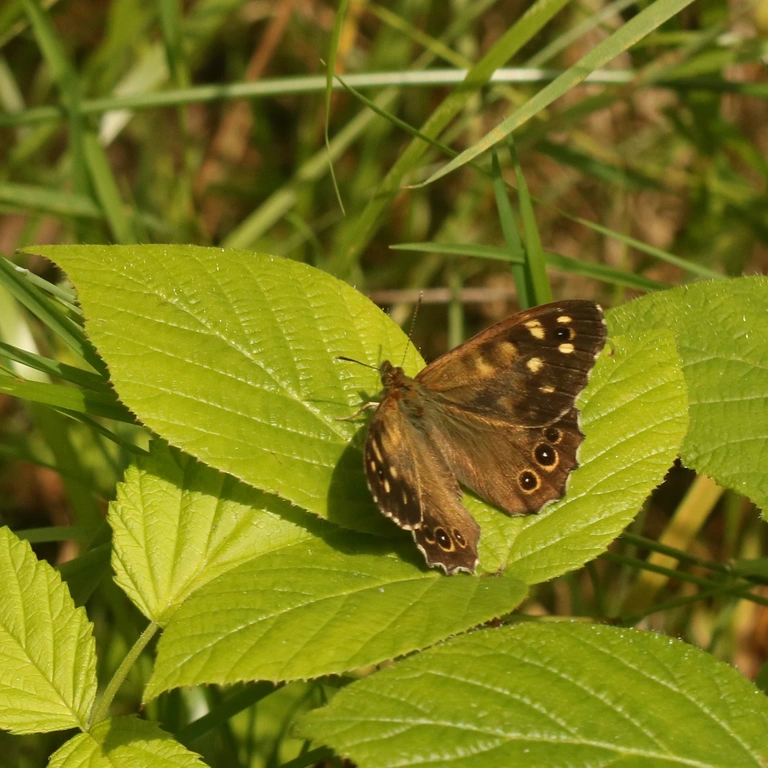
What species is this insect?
Pararge aegeria
